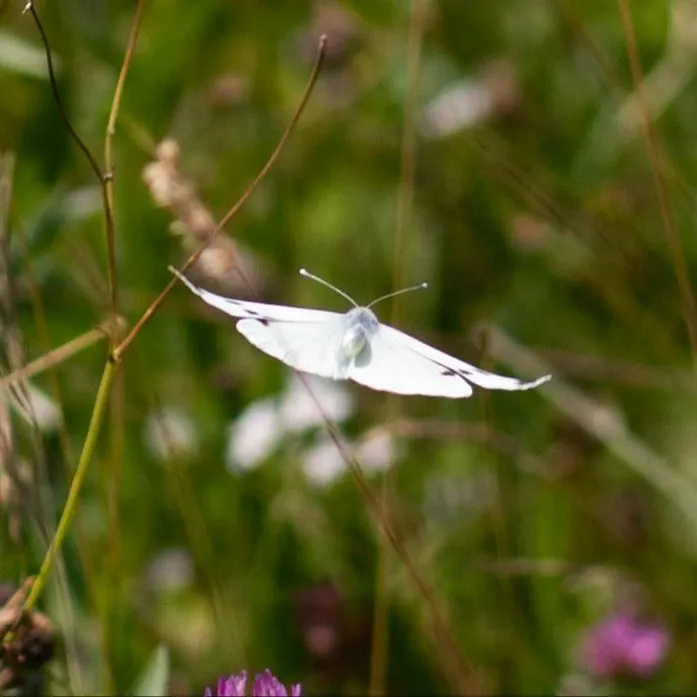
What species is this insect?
Pieris rapae
